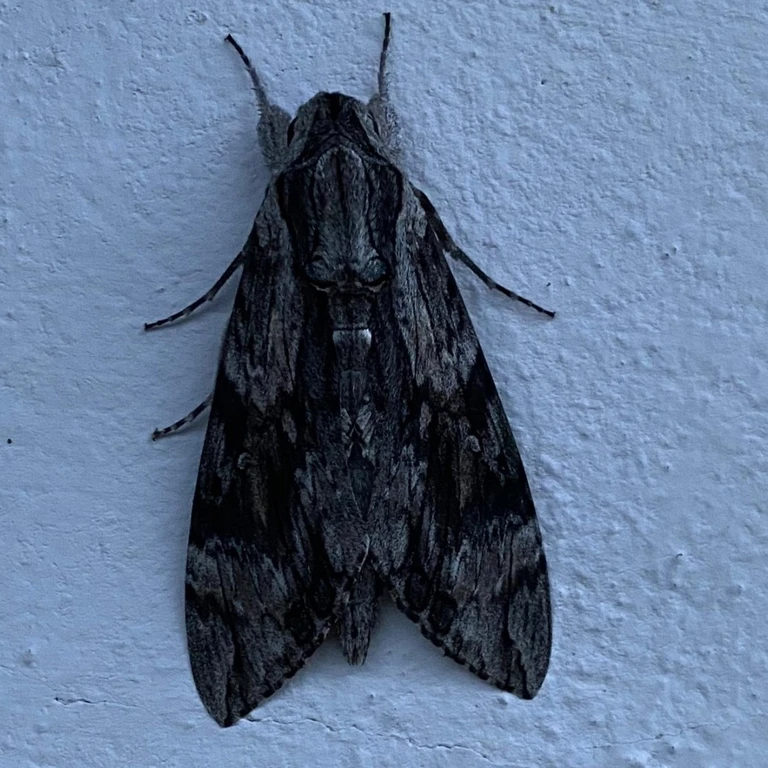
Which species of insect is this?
Agrius convolvuli
